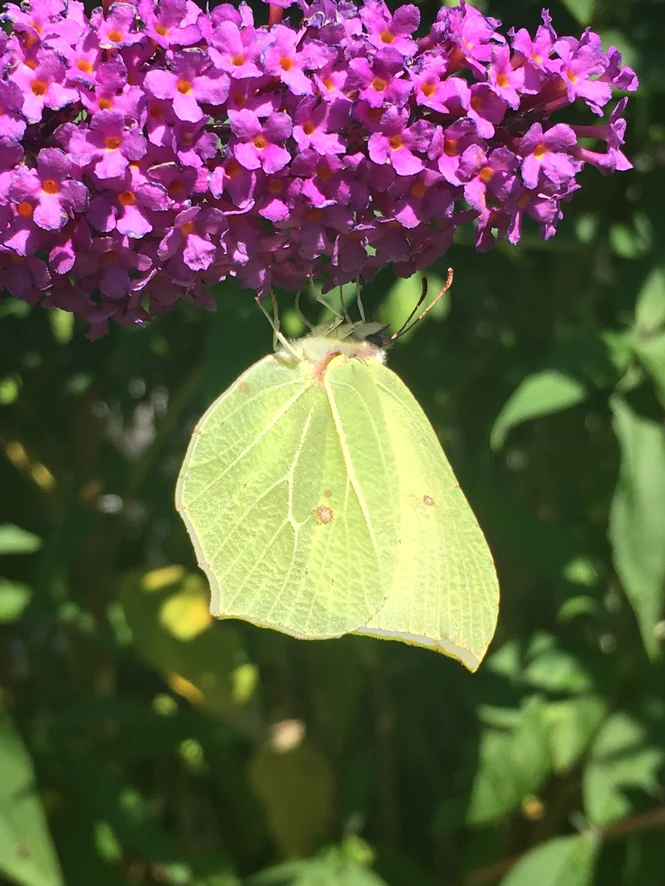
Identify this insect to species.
Gonepteryx rhamni
